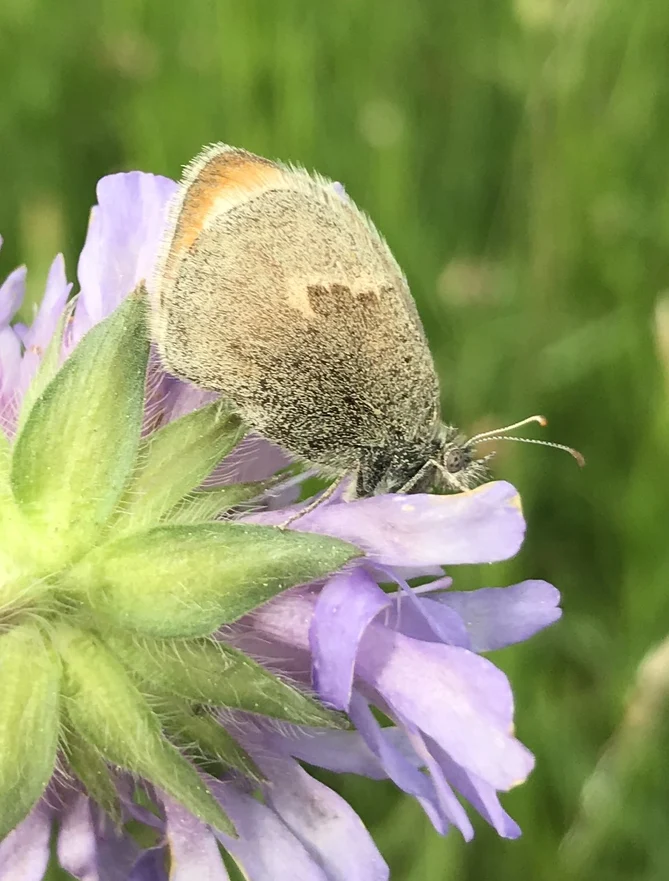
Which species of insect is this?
Coenonympha pamphilus
